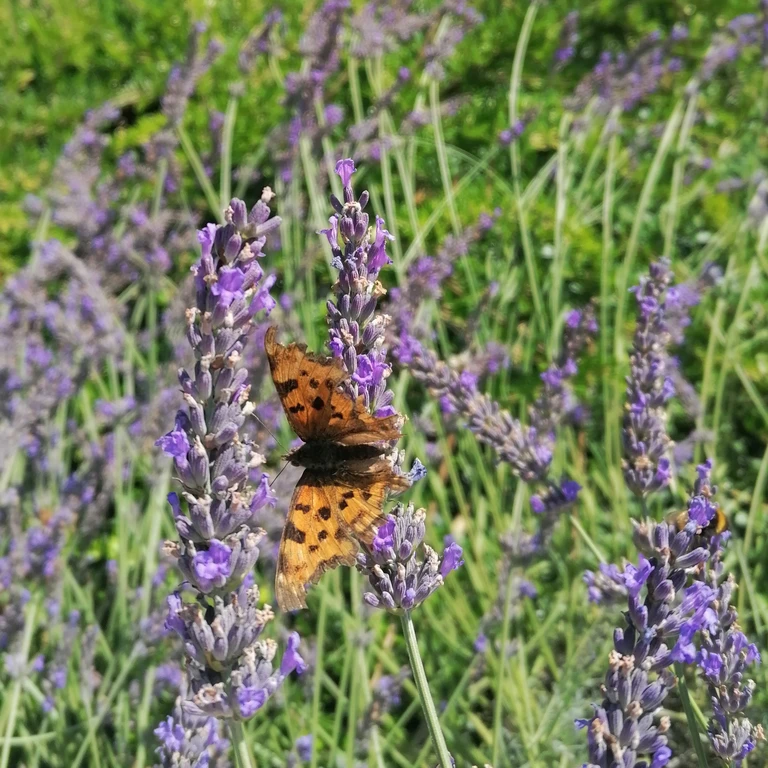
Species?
Polygonia c-album
